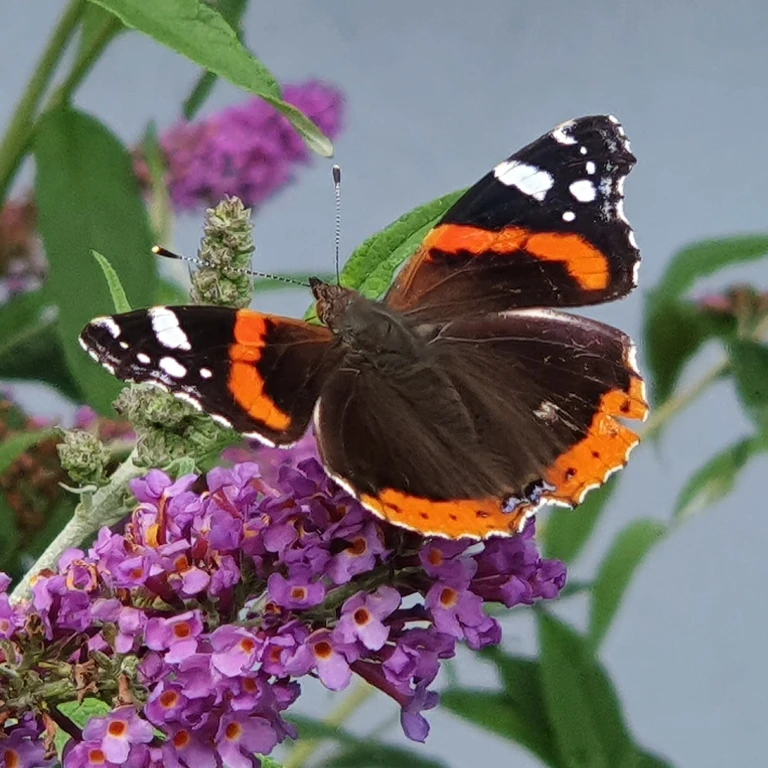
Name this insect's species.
Vanessa atalanta
